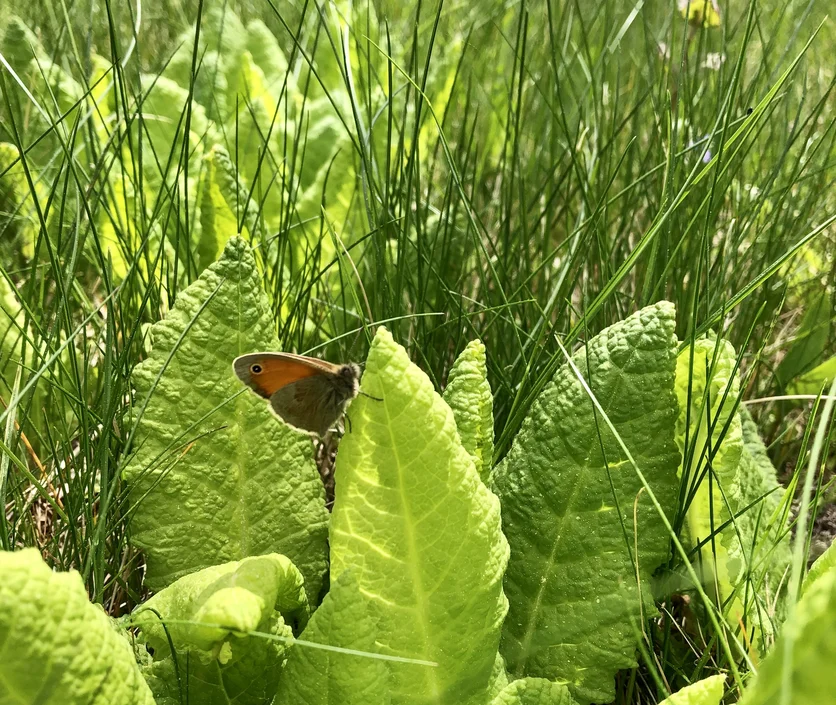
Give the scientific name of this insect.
Coenonympha pamphilus
